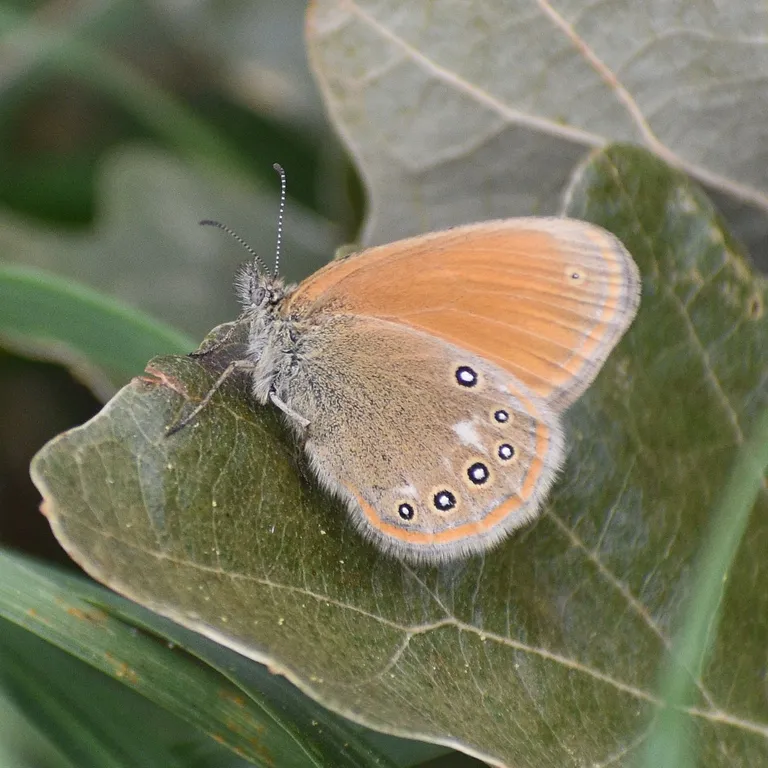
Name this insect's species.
Coenonympha glycerion (also Coenonympha iphis)
